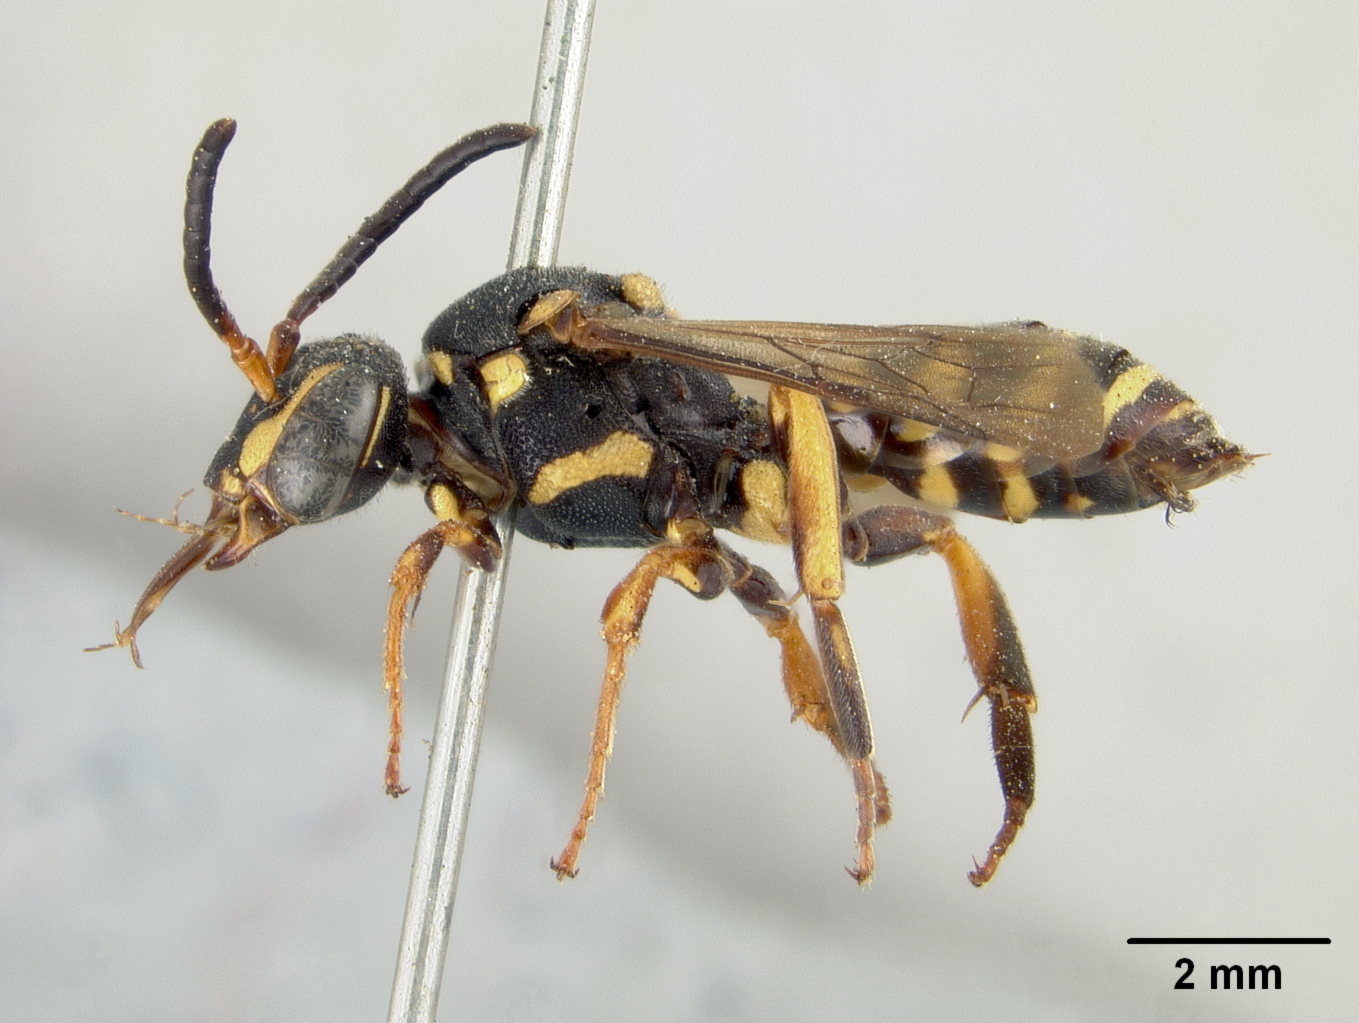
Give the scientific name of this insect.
Nomada graenicheri
